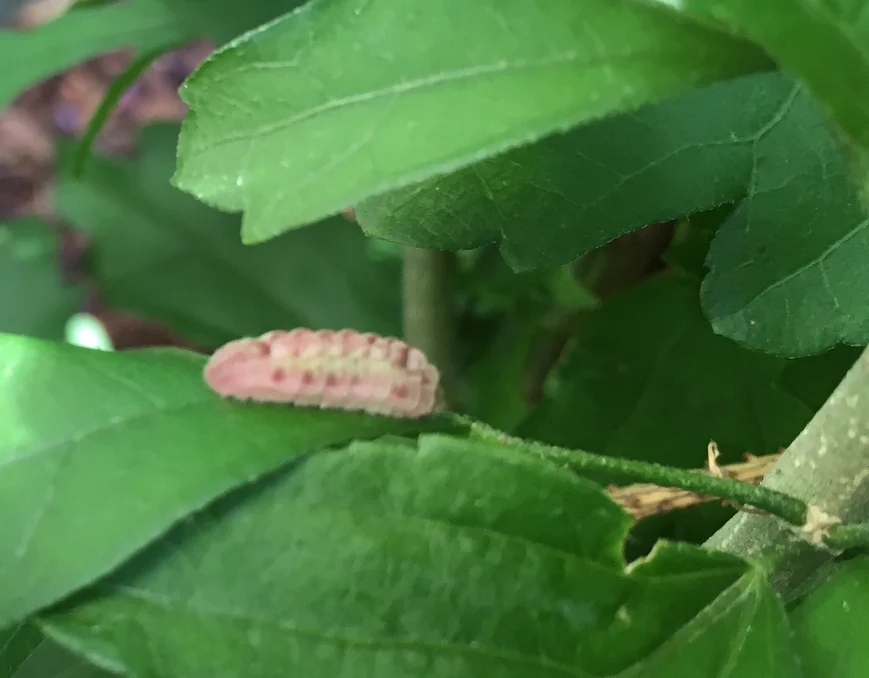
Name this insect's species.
Celastrina argiolus
